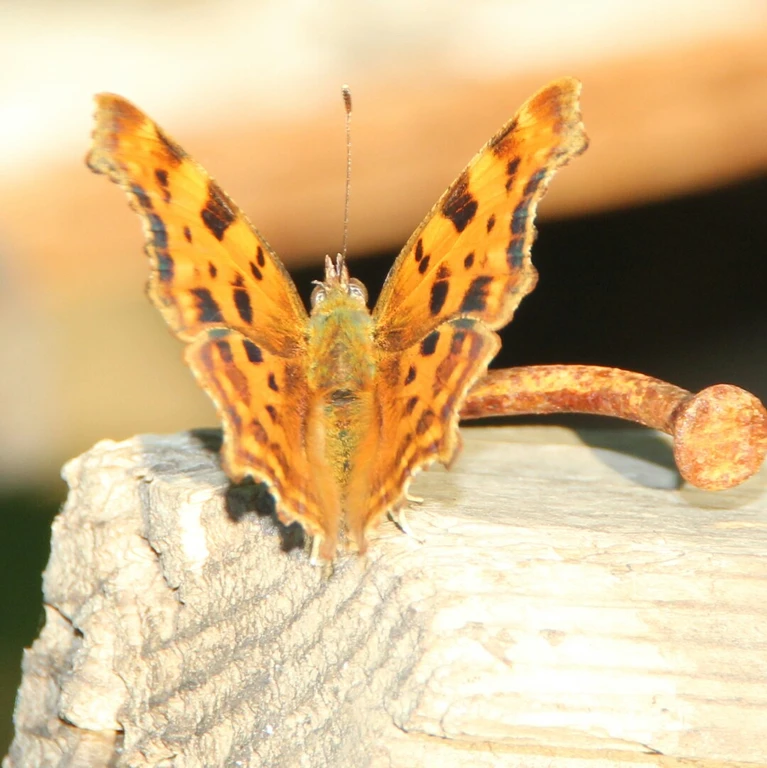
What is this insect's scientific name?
Polygonia c-album
